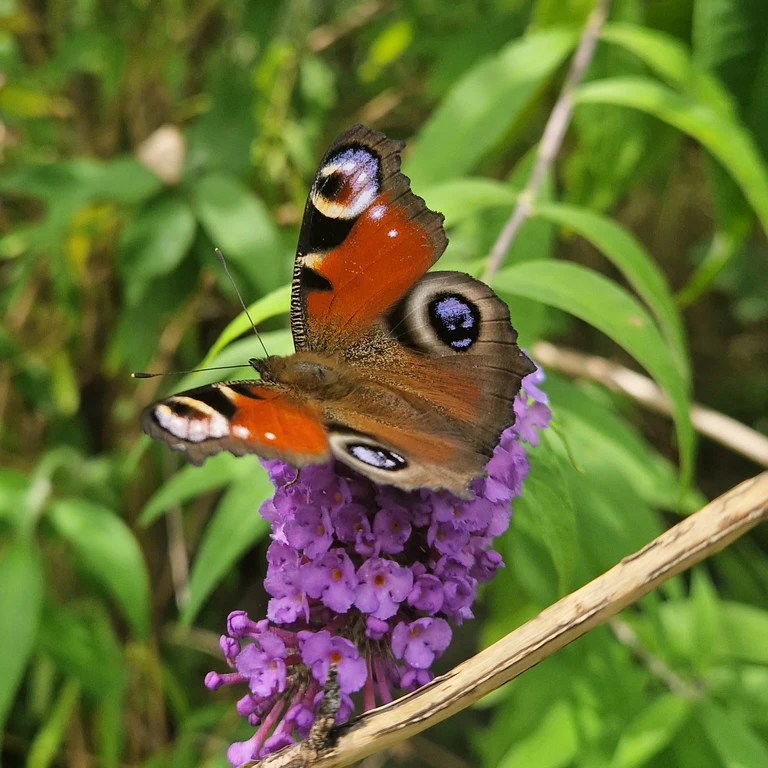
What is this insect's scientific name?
Aglais io
